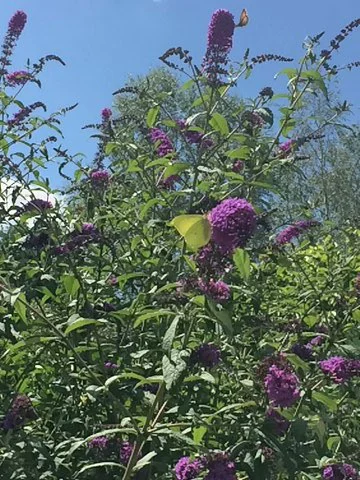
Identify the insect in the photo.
Gonepteryx rhamni
